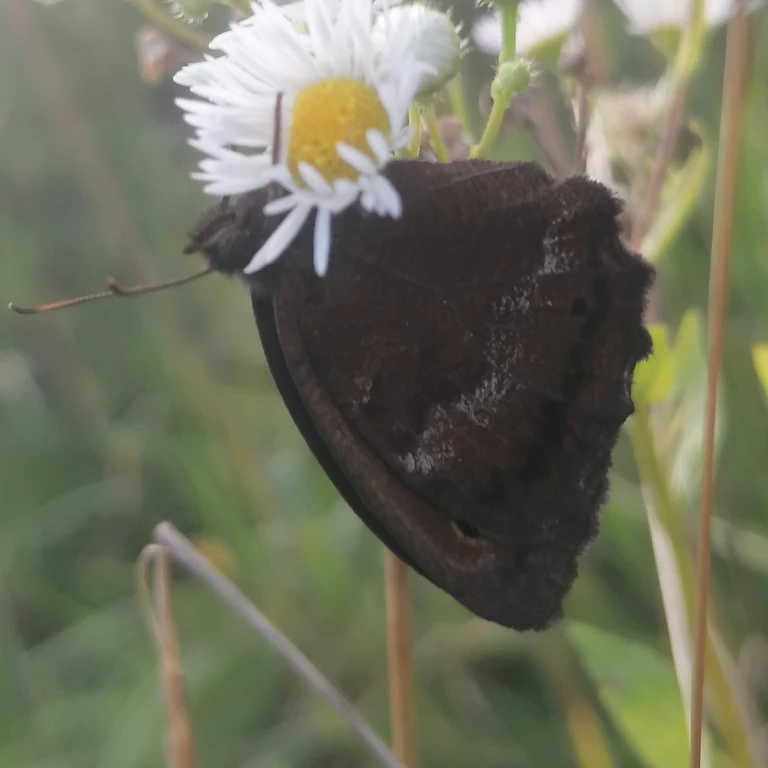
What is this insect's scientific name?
Minois dryas
